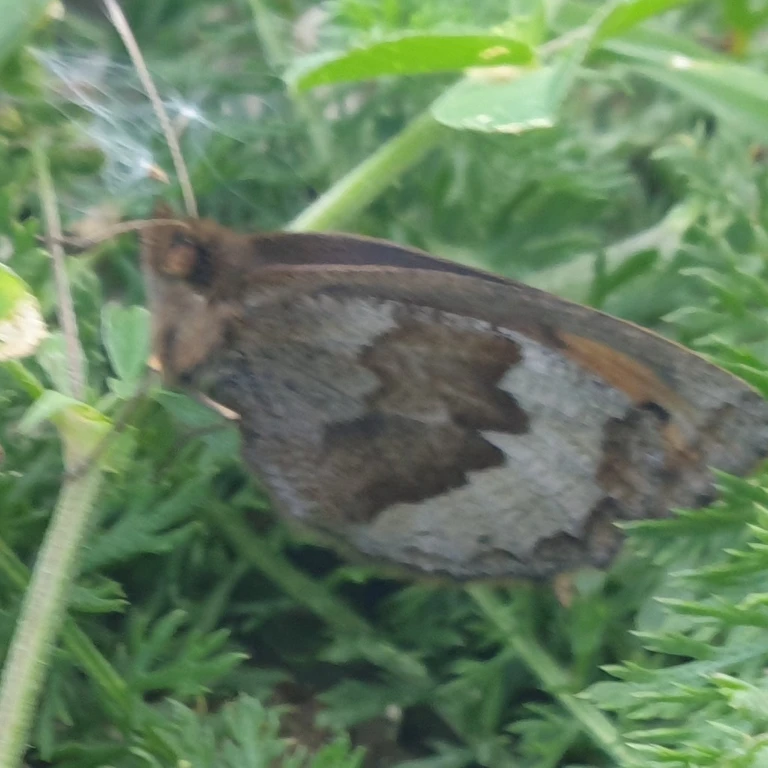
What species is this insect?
Erebia pronoe
